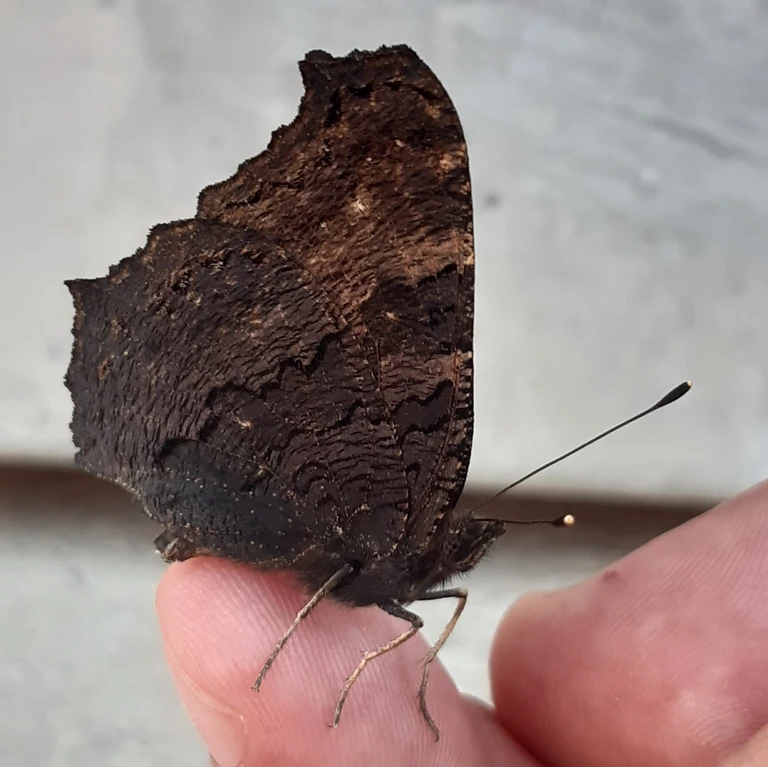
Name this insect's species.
Aglais io
